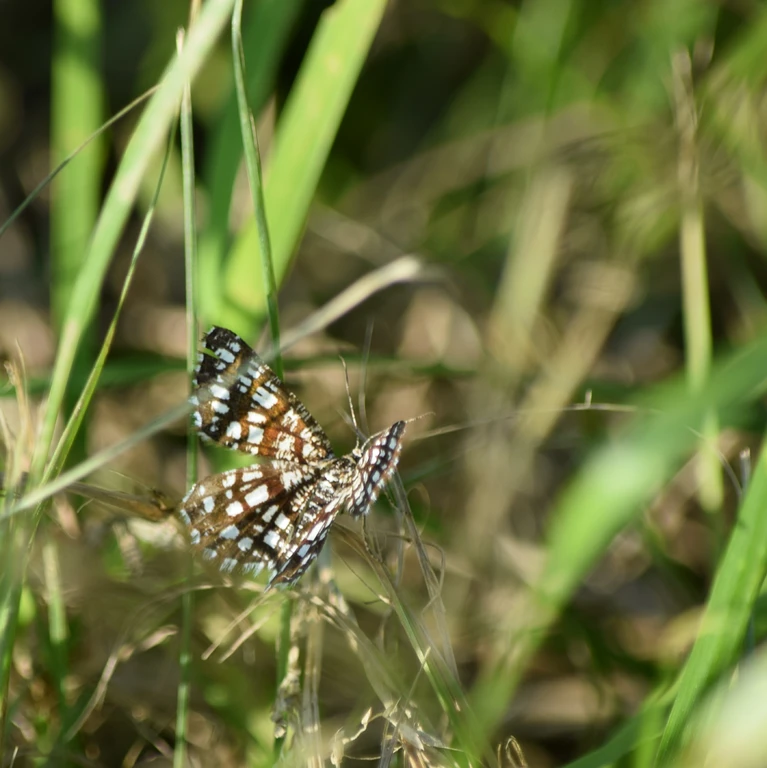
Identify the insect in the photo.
Chiasmia clathrata
